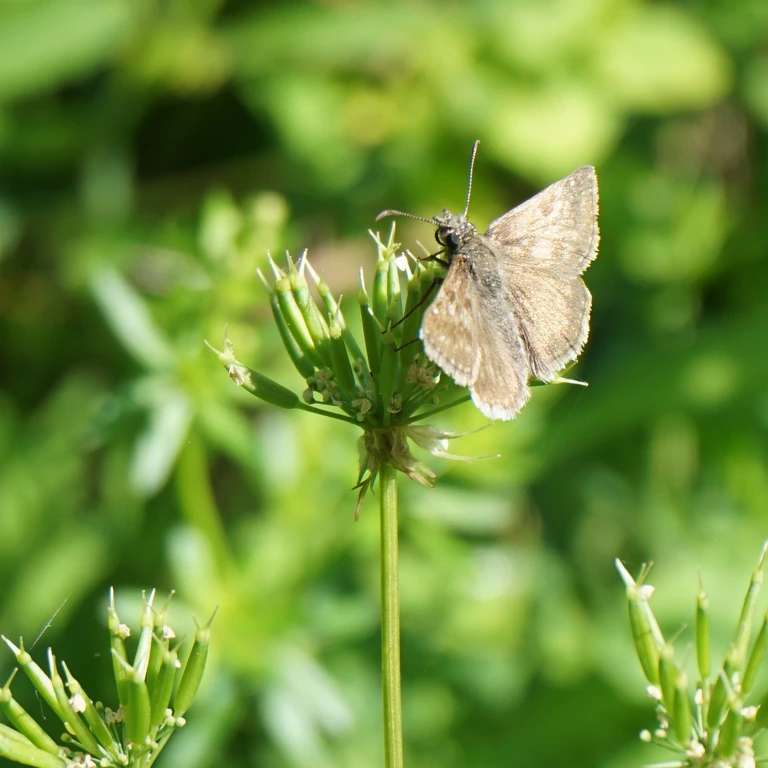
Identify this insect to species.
Erynnis tages
